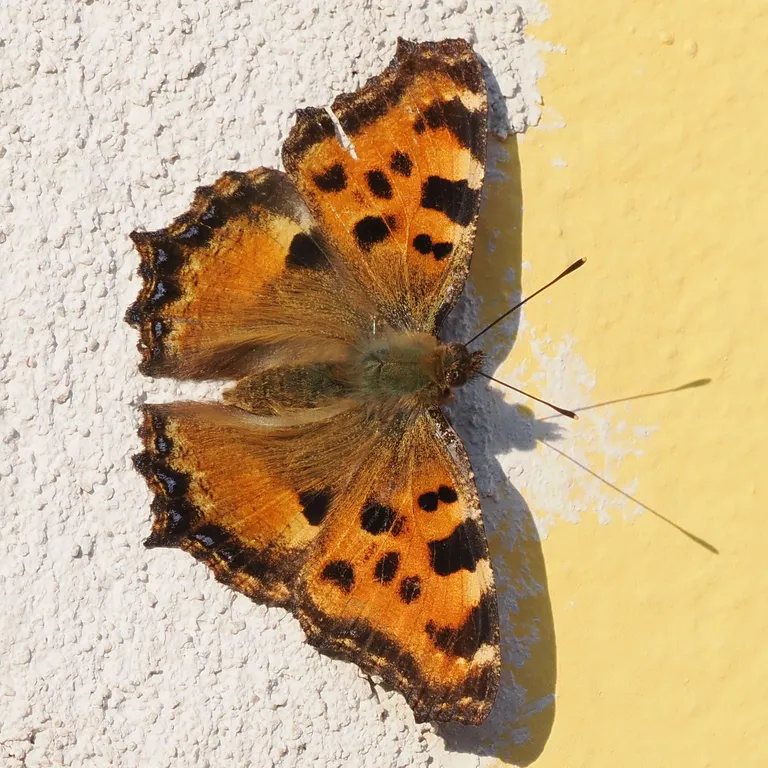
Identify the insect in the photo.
Nymphalis polychloros
